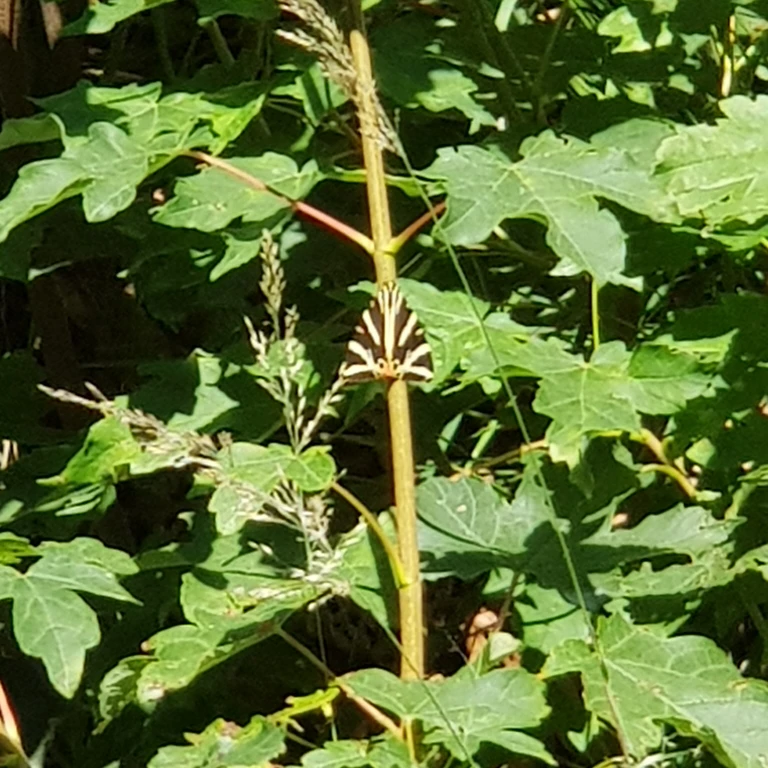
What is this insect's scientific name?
Euplagia quadripunctaria
